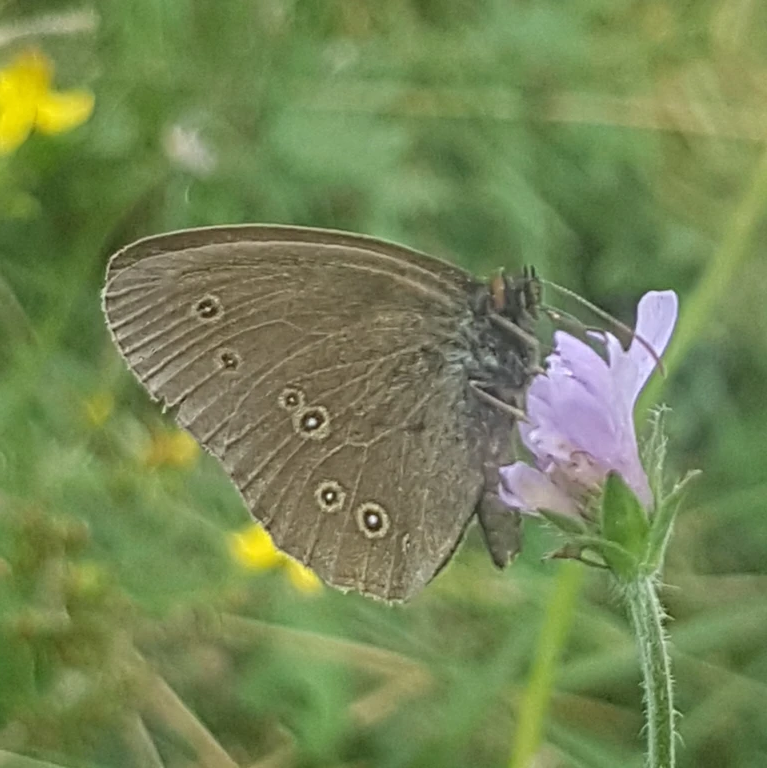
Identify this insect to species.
Aphantopus hyperantus
